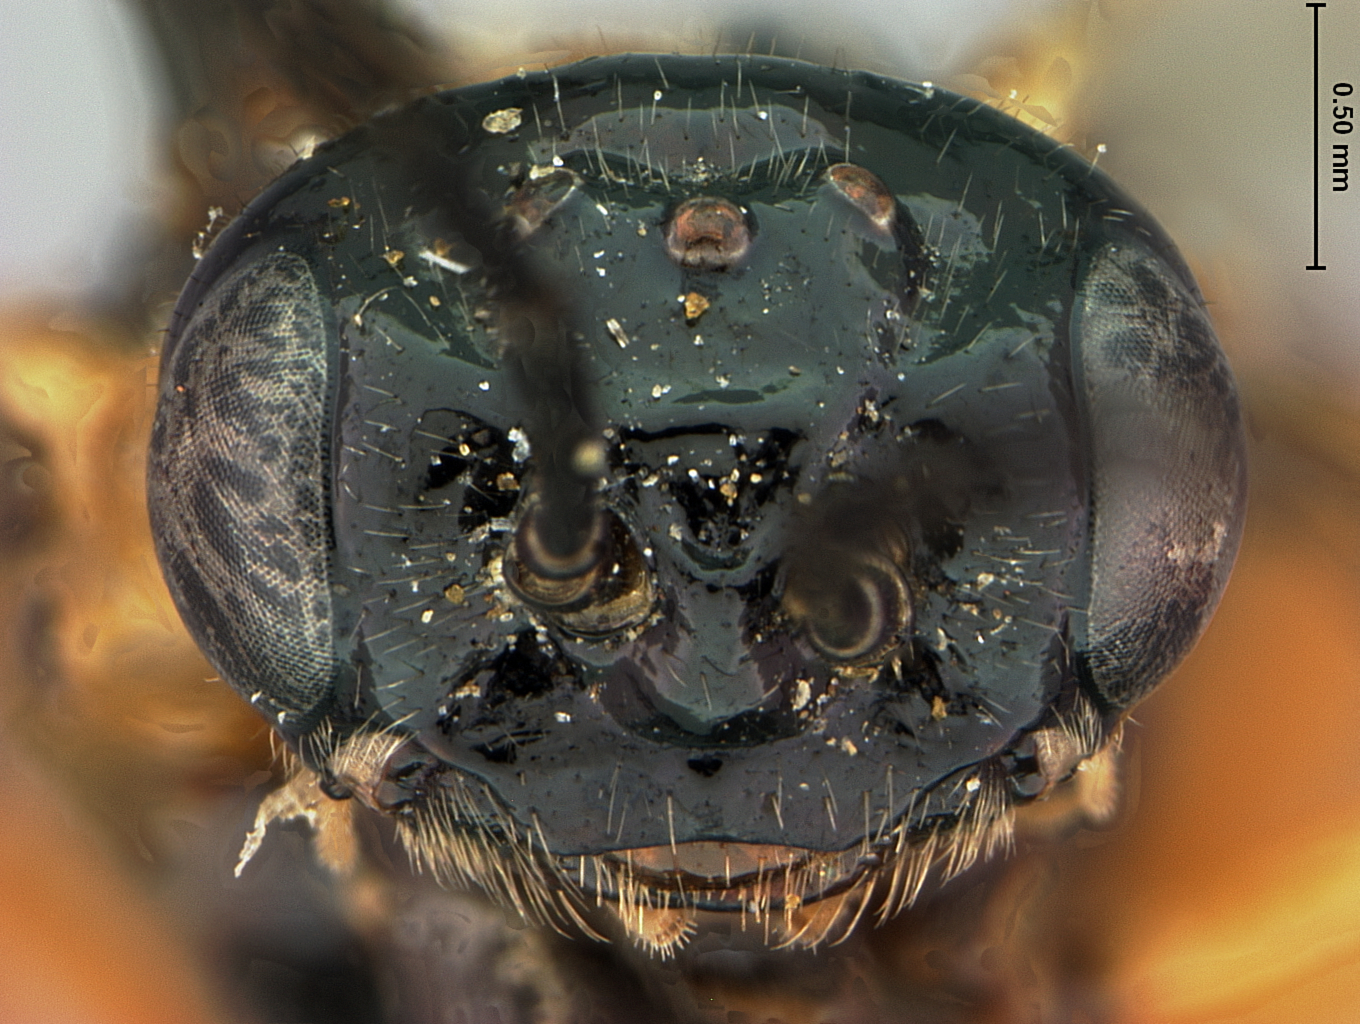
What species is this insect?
Susana oregonensis
